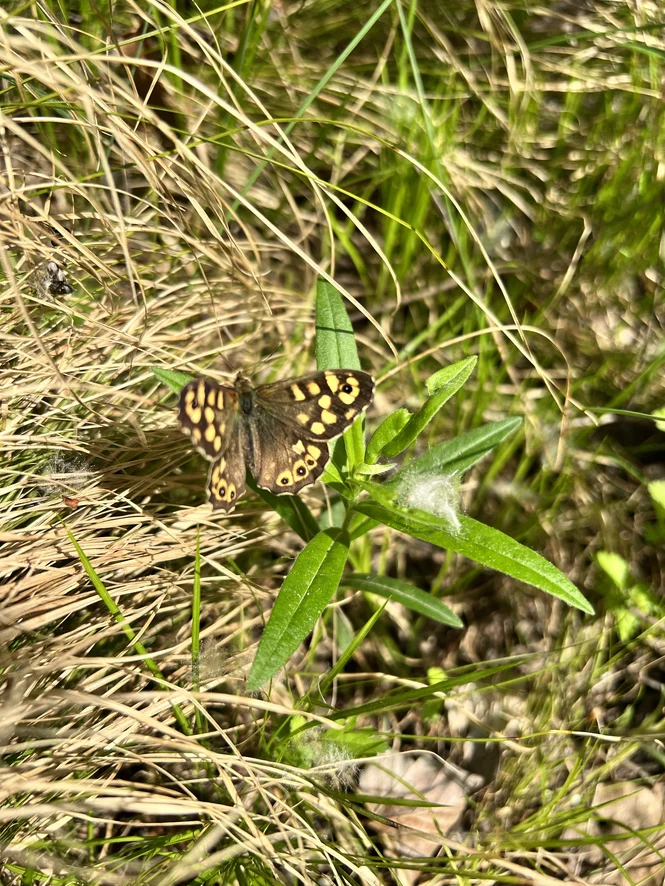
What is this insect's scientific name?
Pararge aegeria
